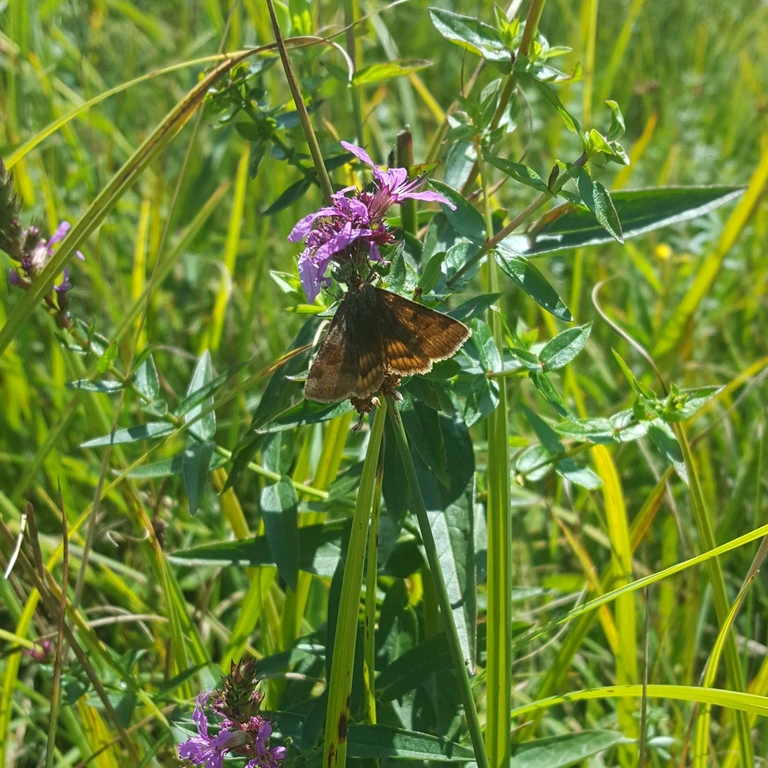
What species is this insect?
Euclidia glyphica
